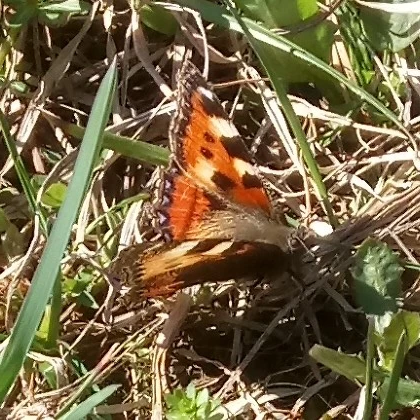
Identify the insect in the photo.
Aglais urticae
